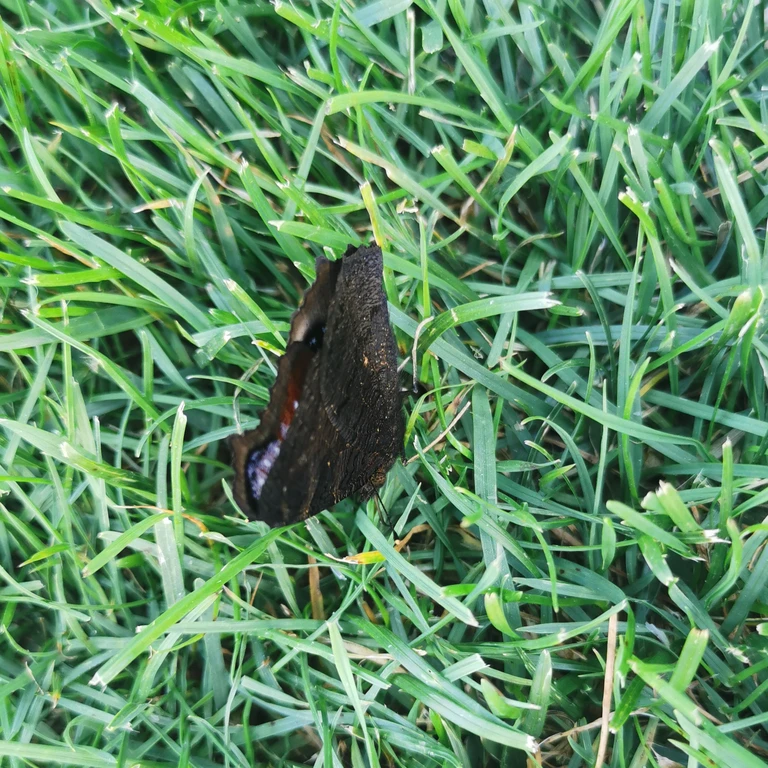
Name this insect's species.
Aglais io
